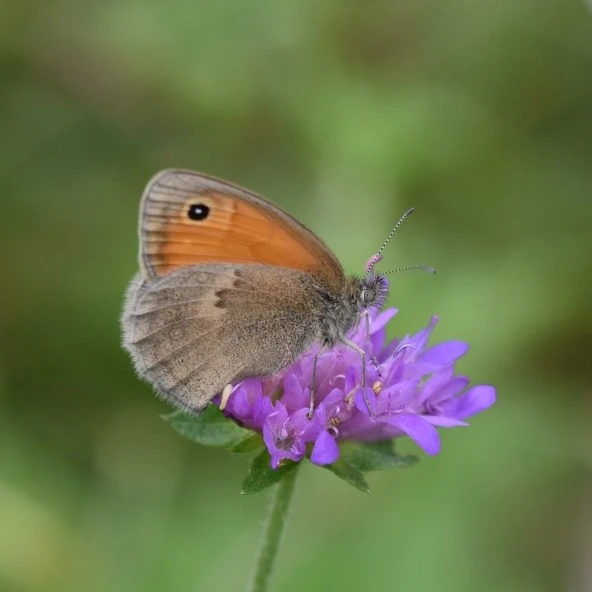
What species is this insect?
Coenonympha pamphilus
